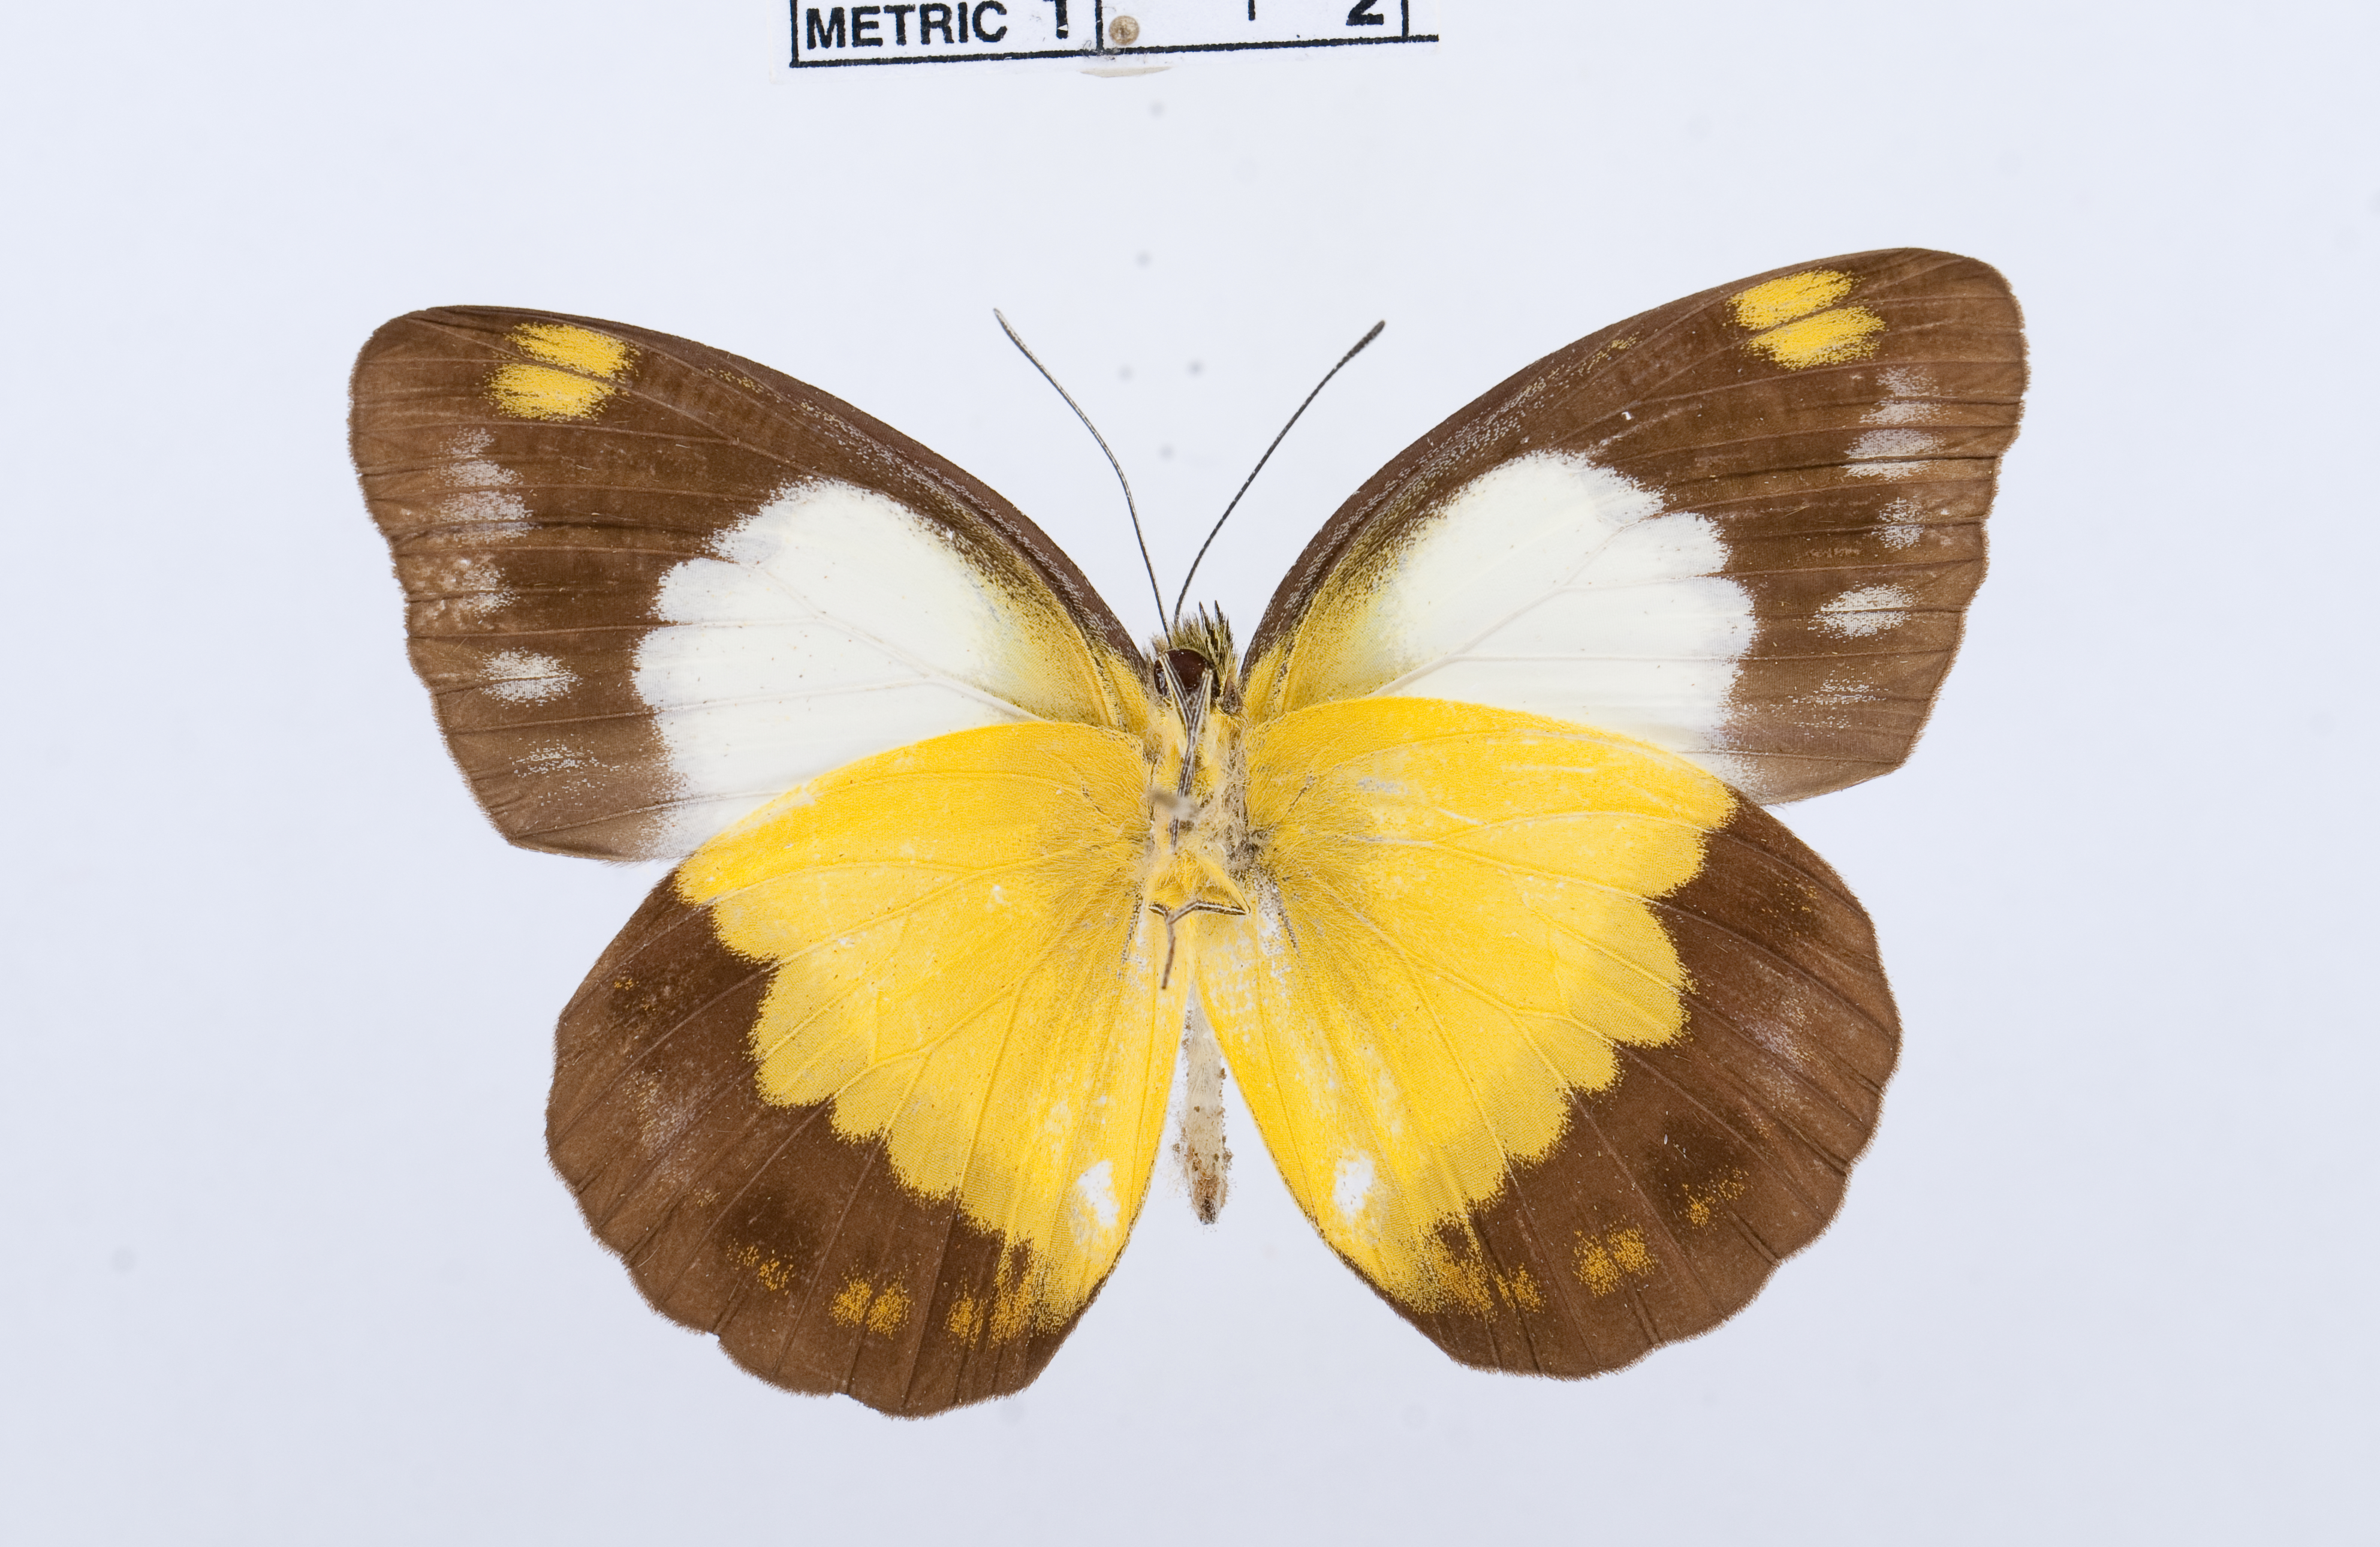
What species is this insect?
Cepora boisduvaliana
